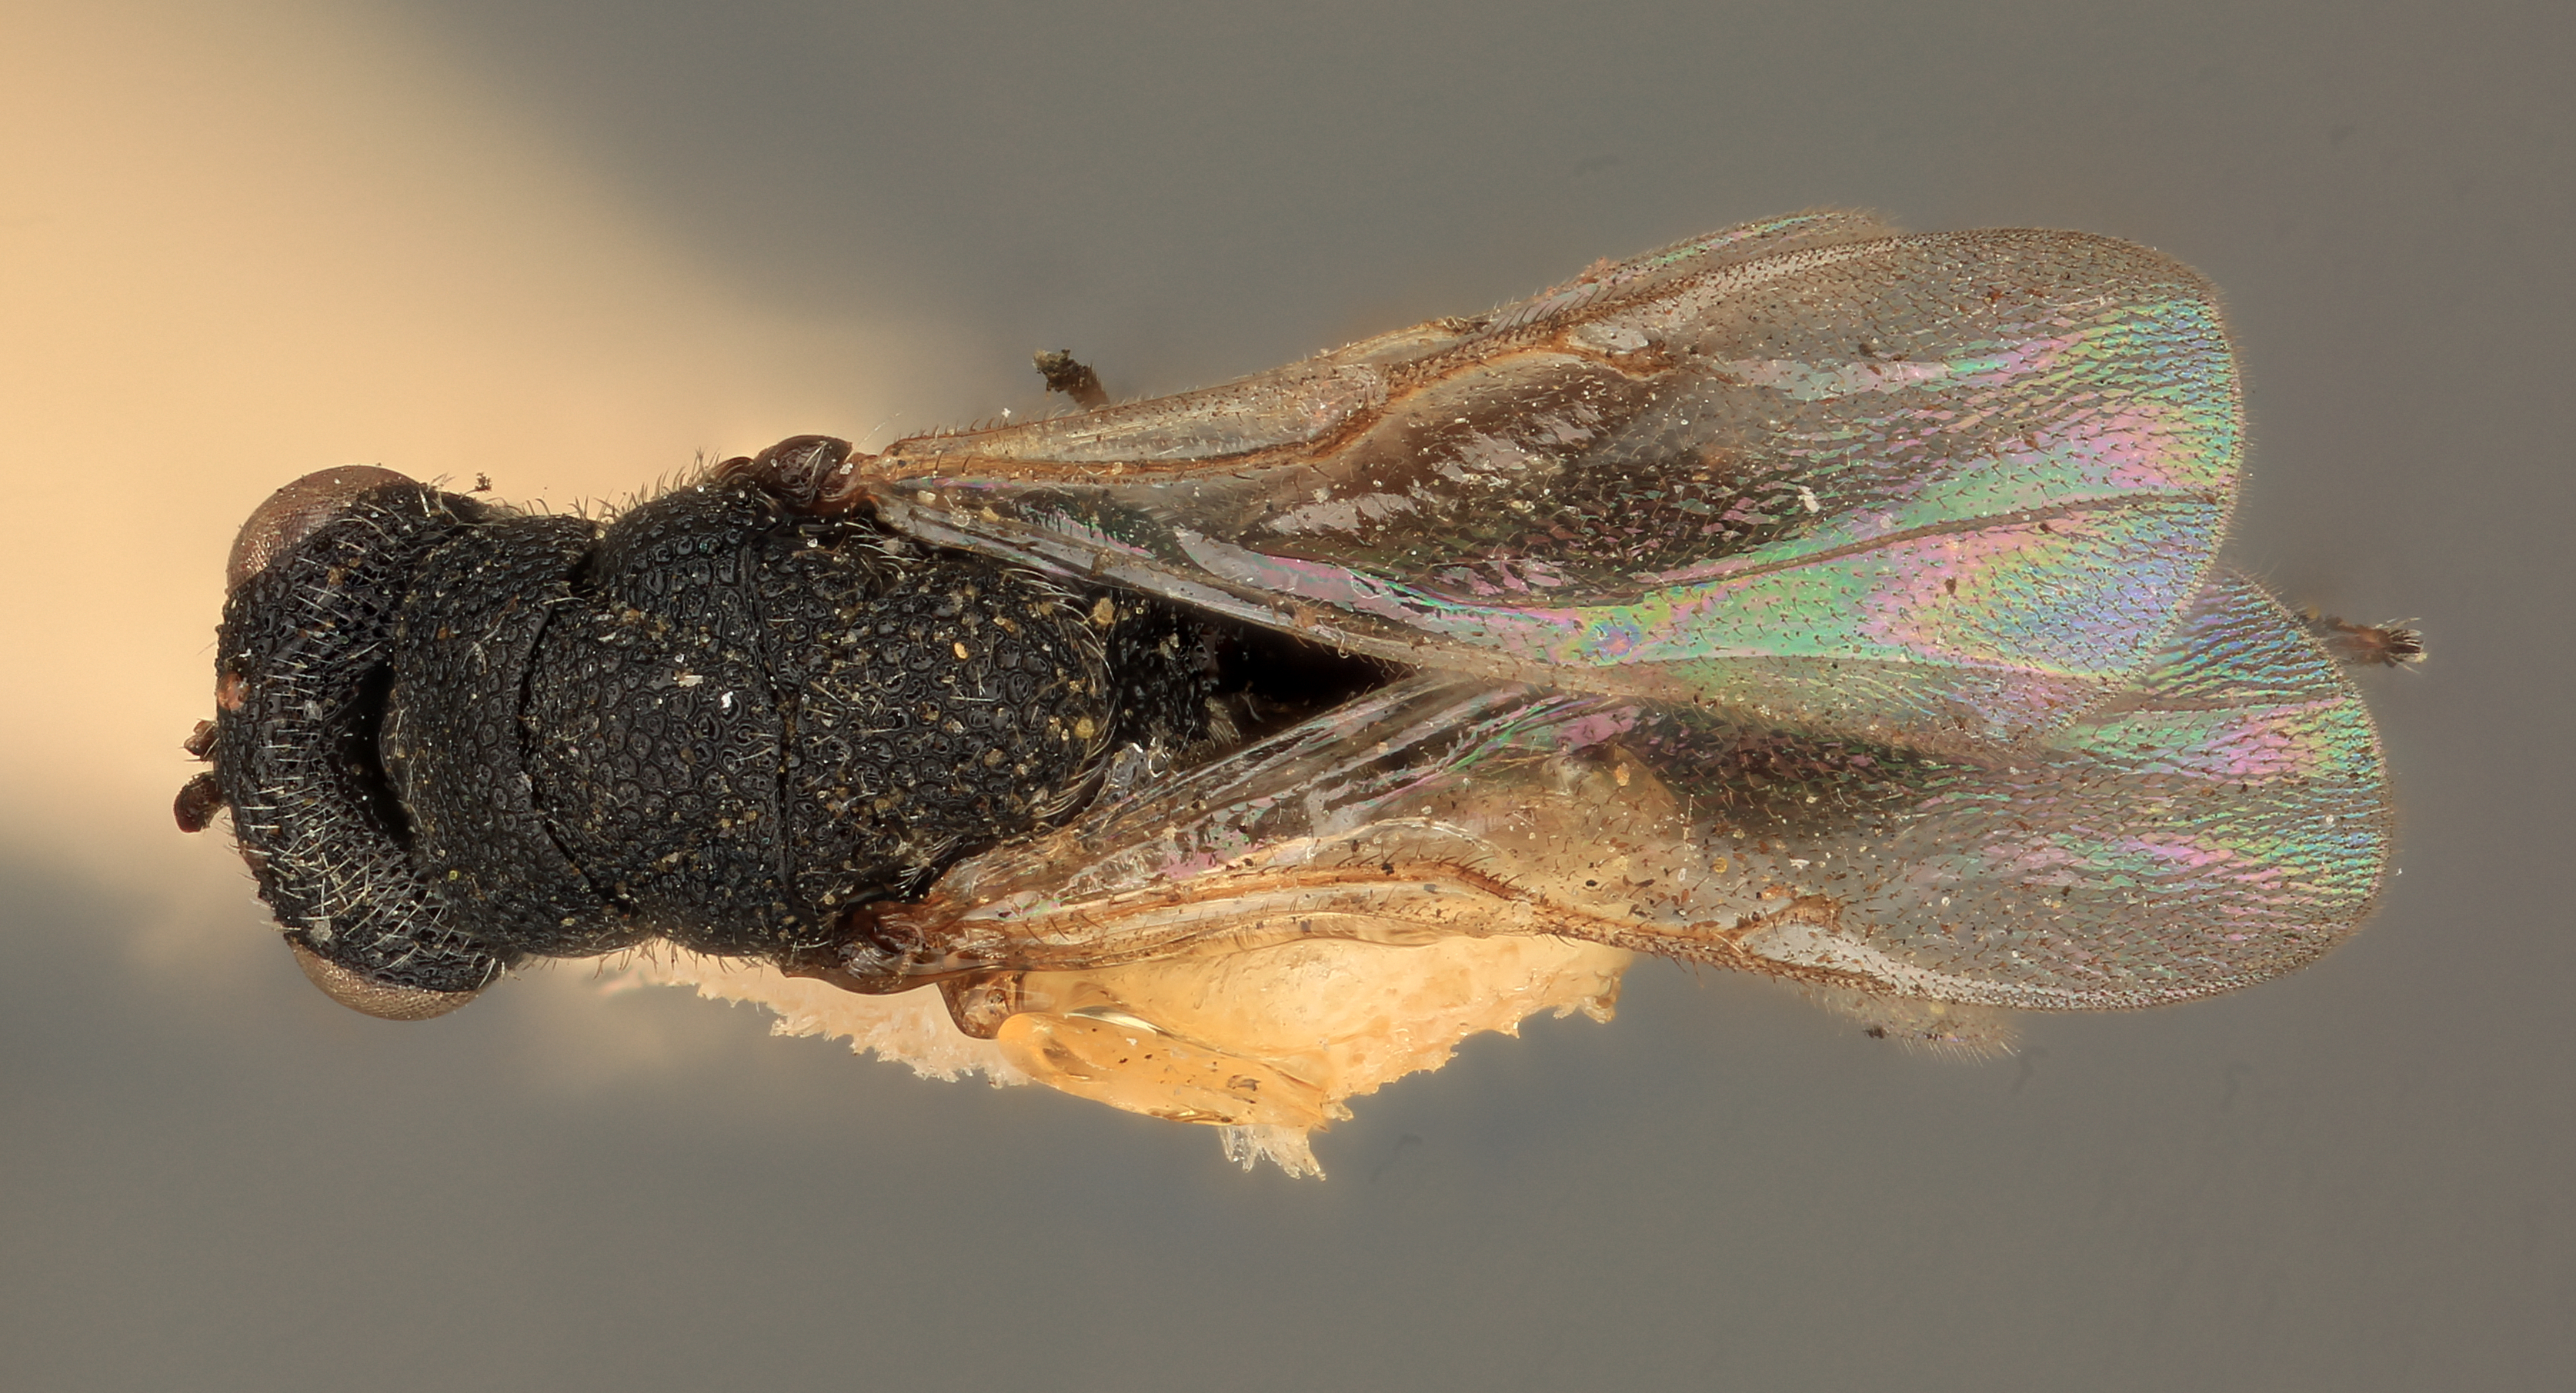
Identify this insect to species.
Eurytoma calcarea
